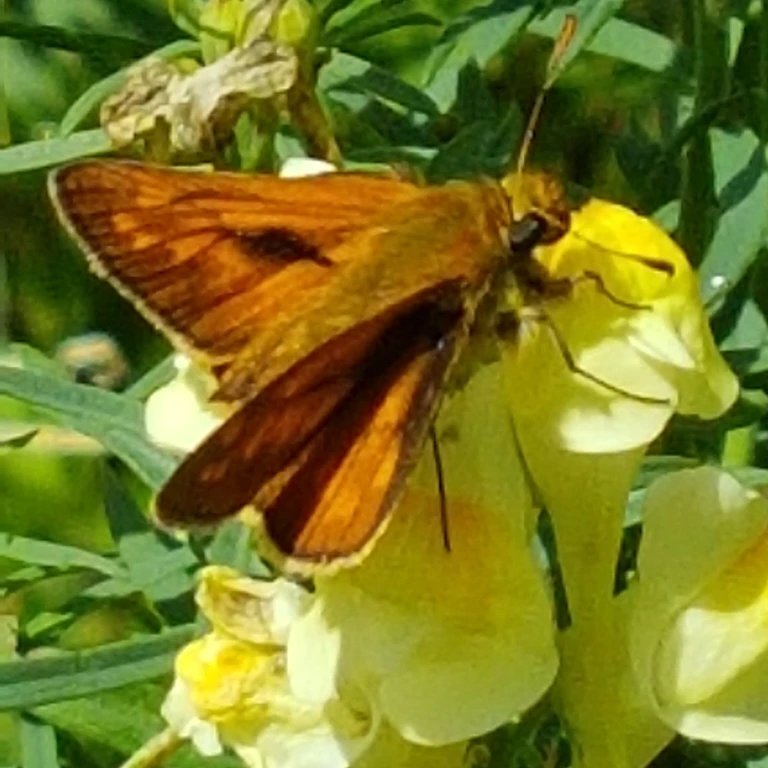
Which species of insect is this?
Ochlodes sylvanus (also Ochlodes venata)
